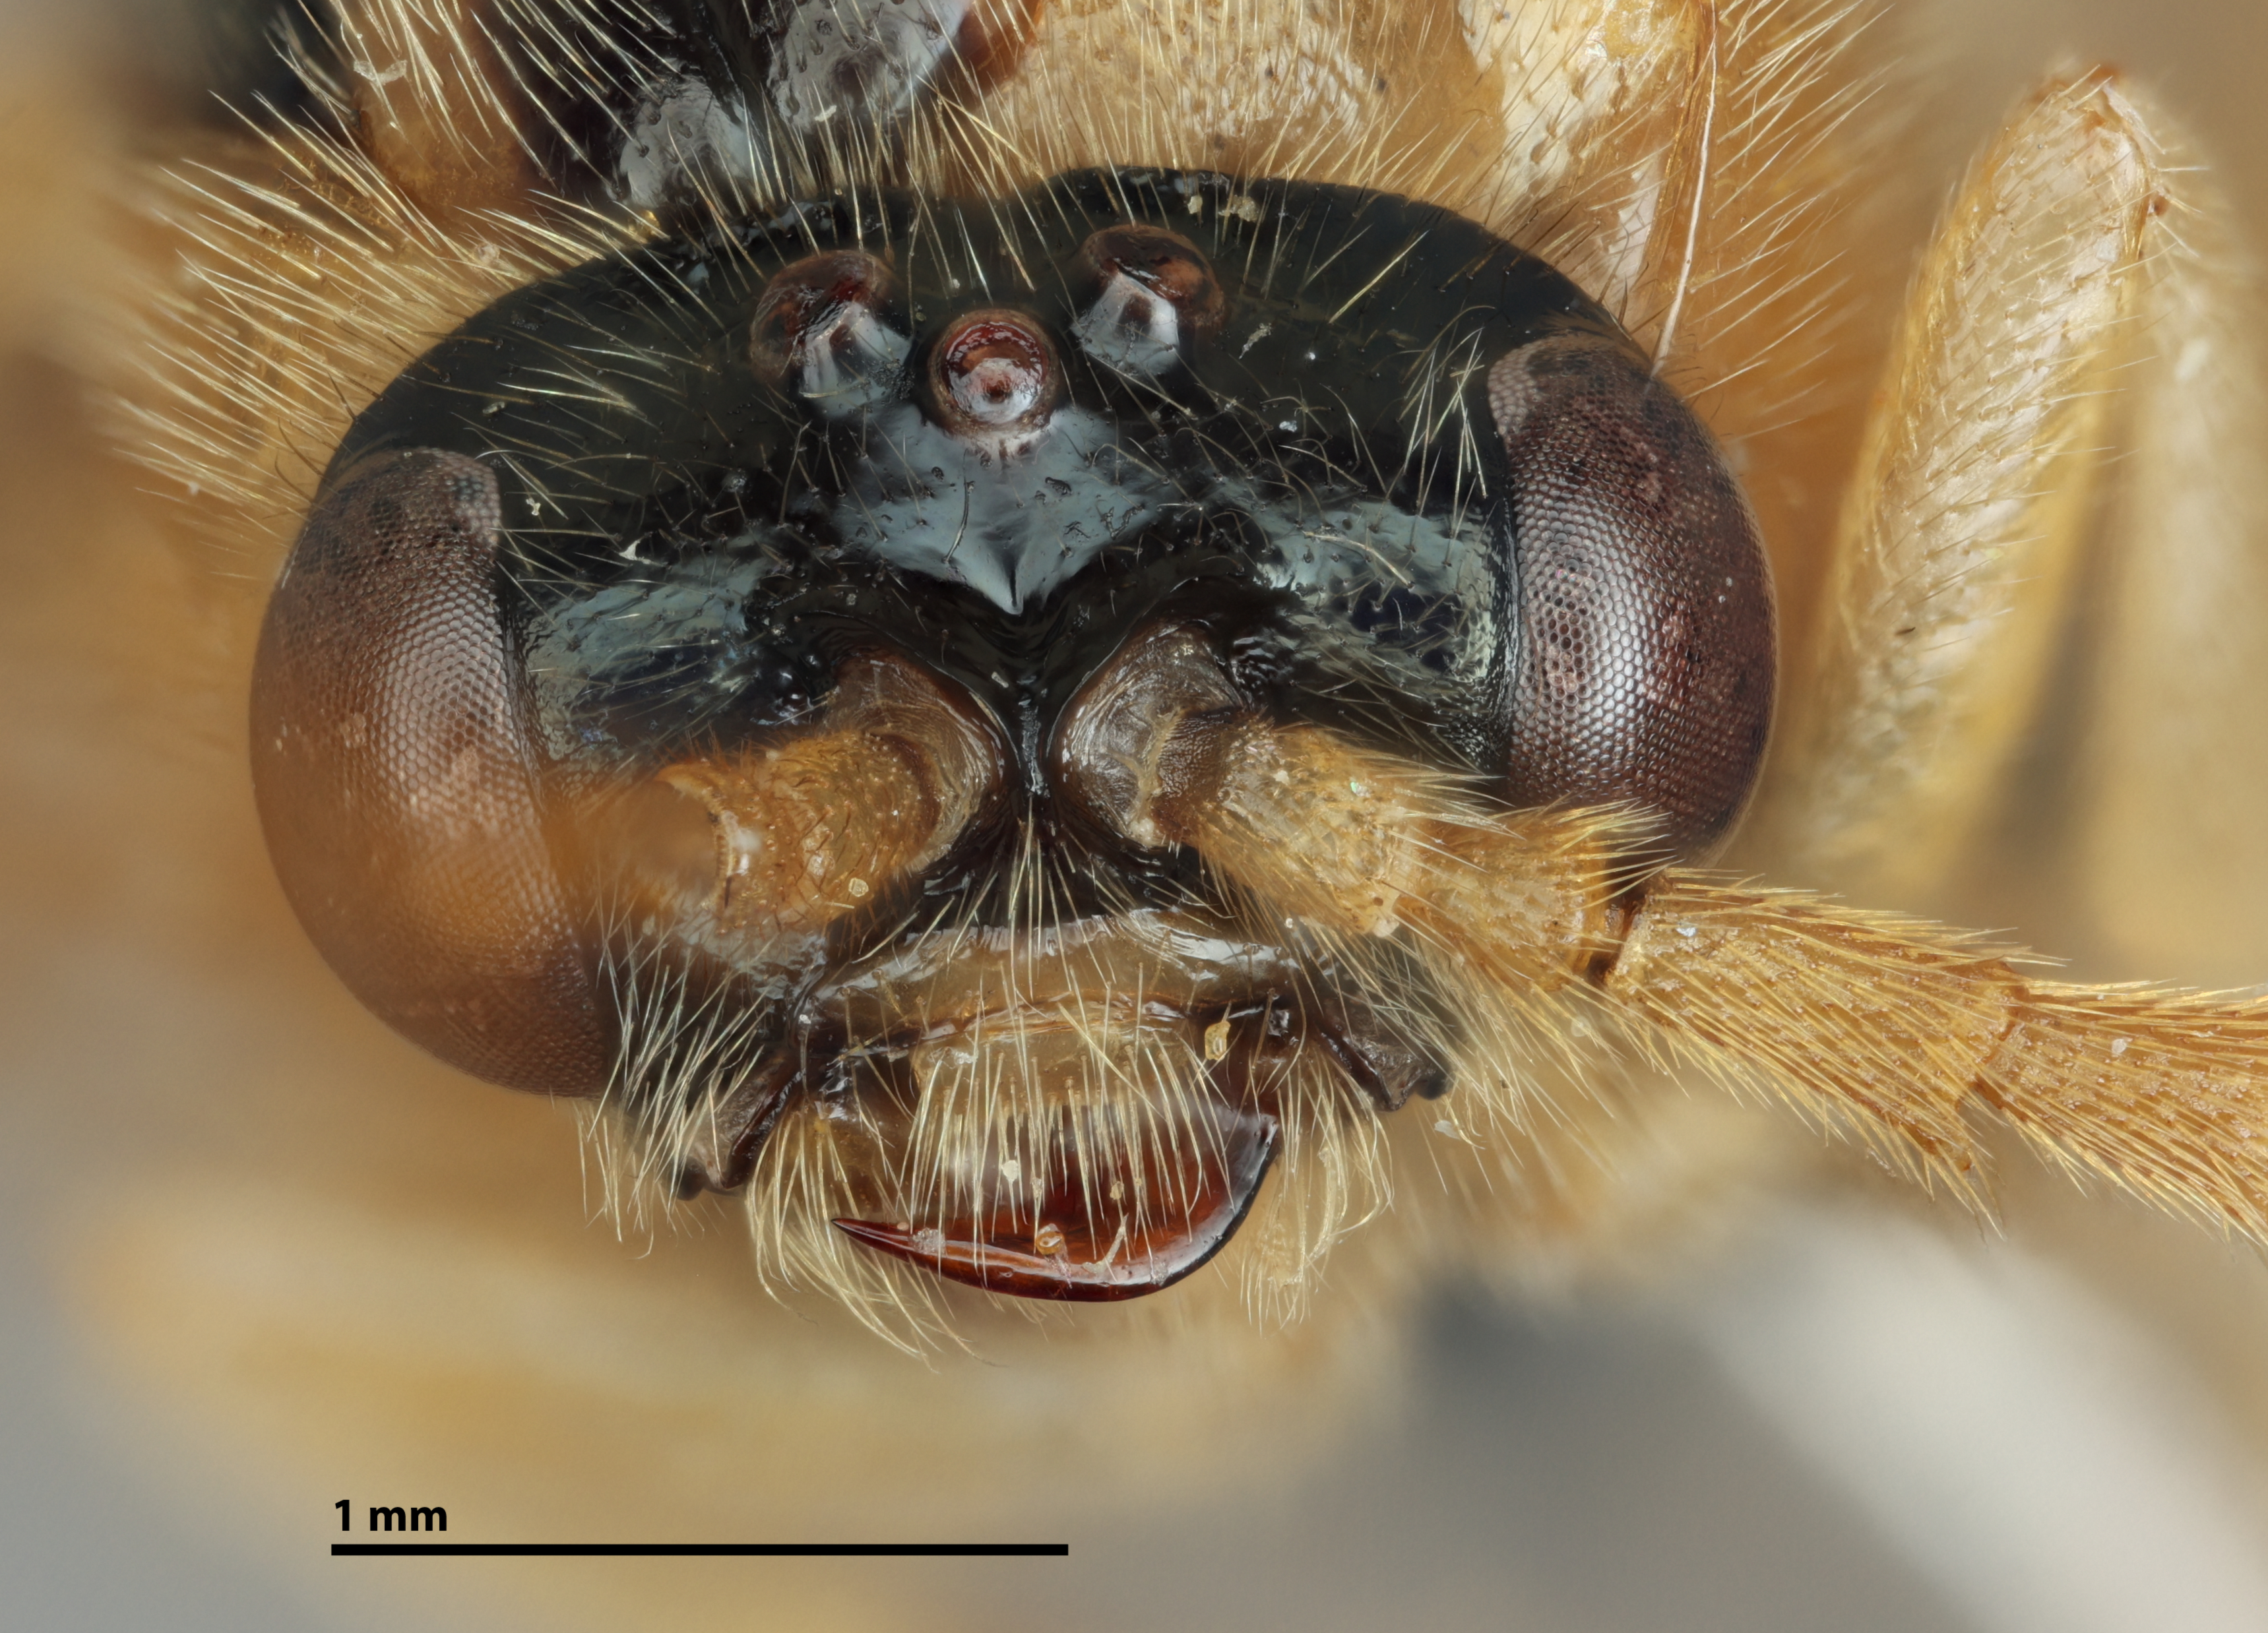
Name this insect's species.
Lagideus mexicanus
